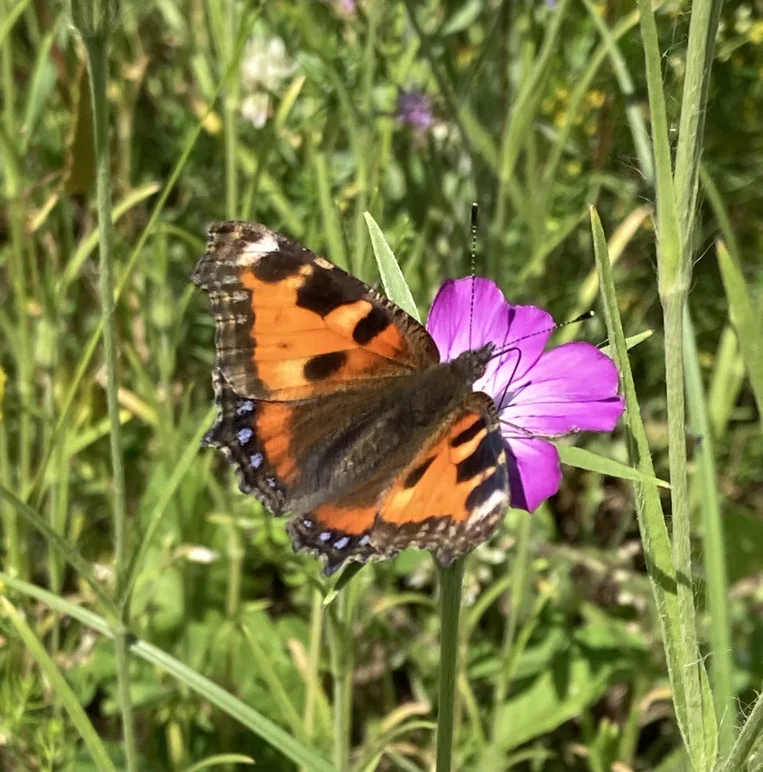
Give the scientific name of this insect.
Aglais urticae
